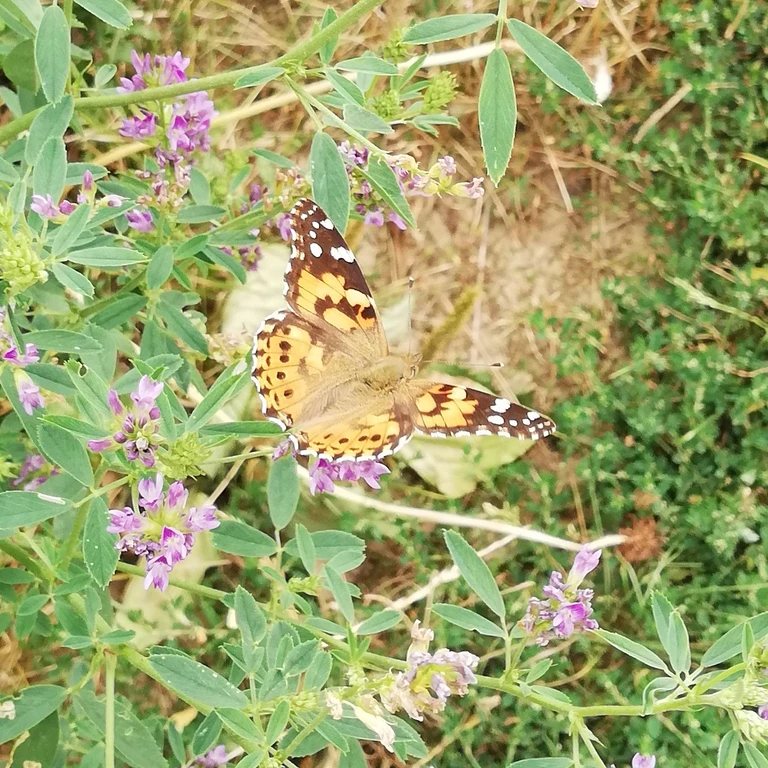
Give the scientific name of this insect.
Vanessa cardui
